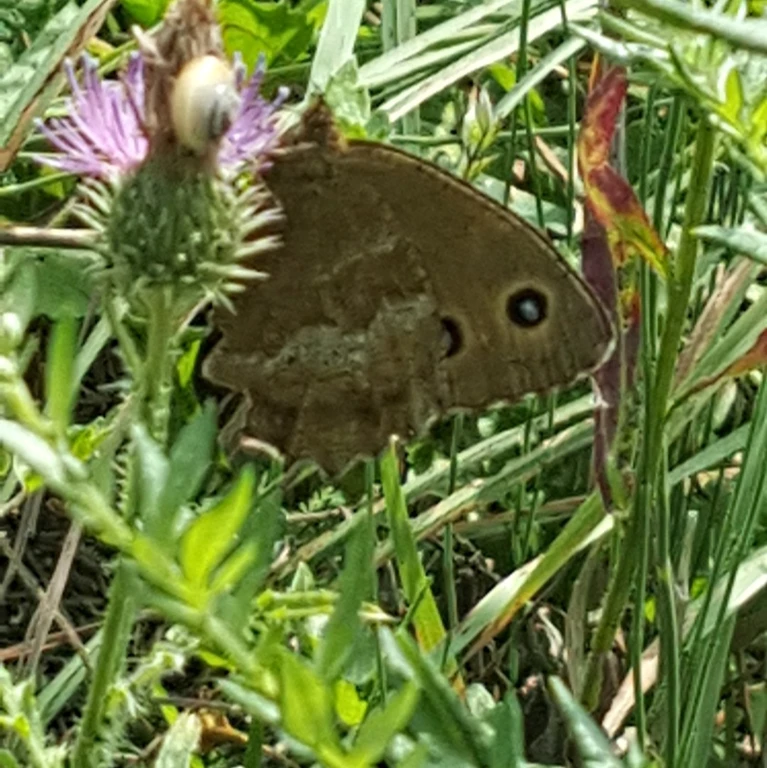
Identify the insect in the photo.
Minois dryas
